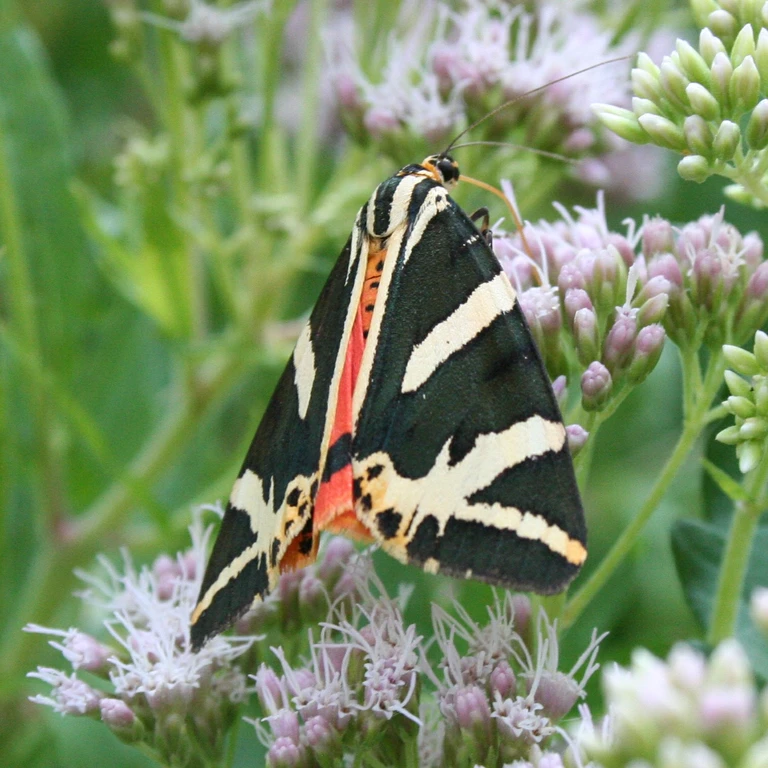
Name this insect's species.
Euplagia quadripunctaria
